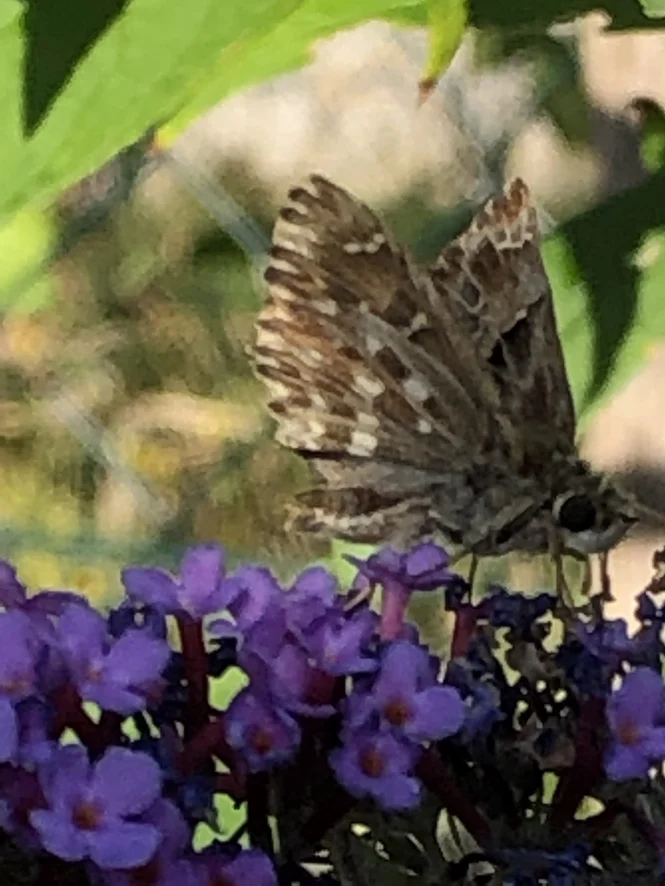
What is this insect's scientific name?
Carcharodus alceae
